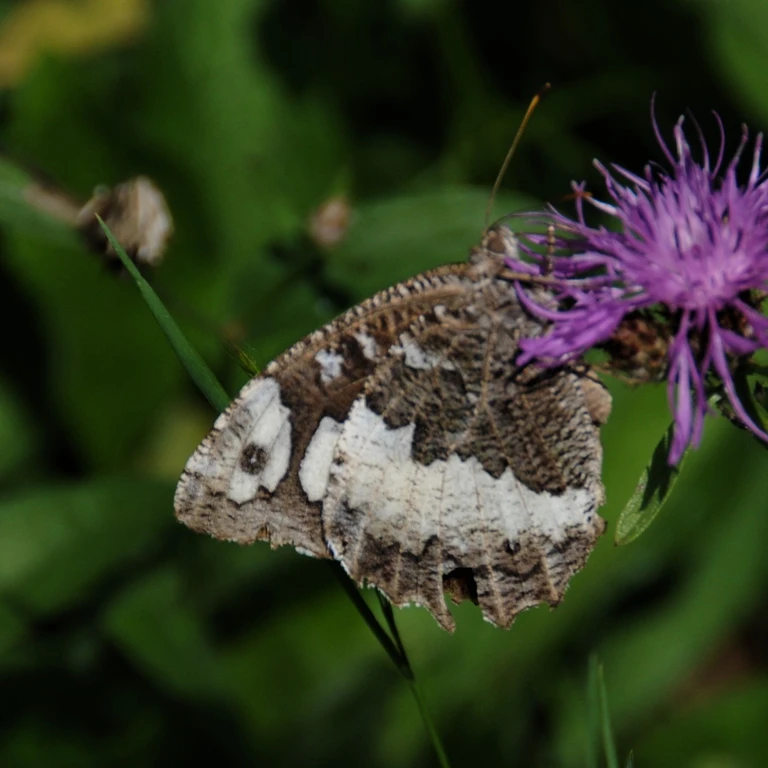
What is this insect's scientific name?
Brintesia circe
